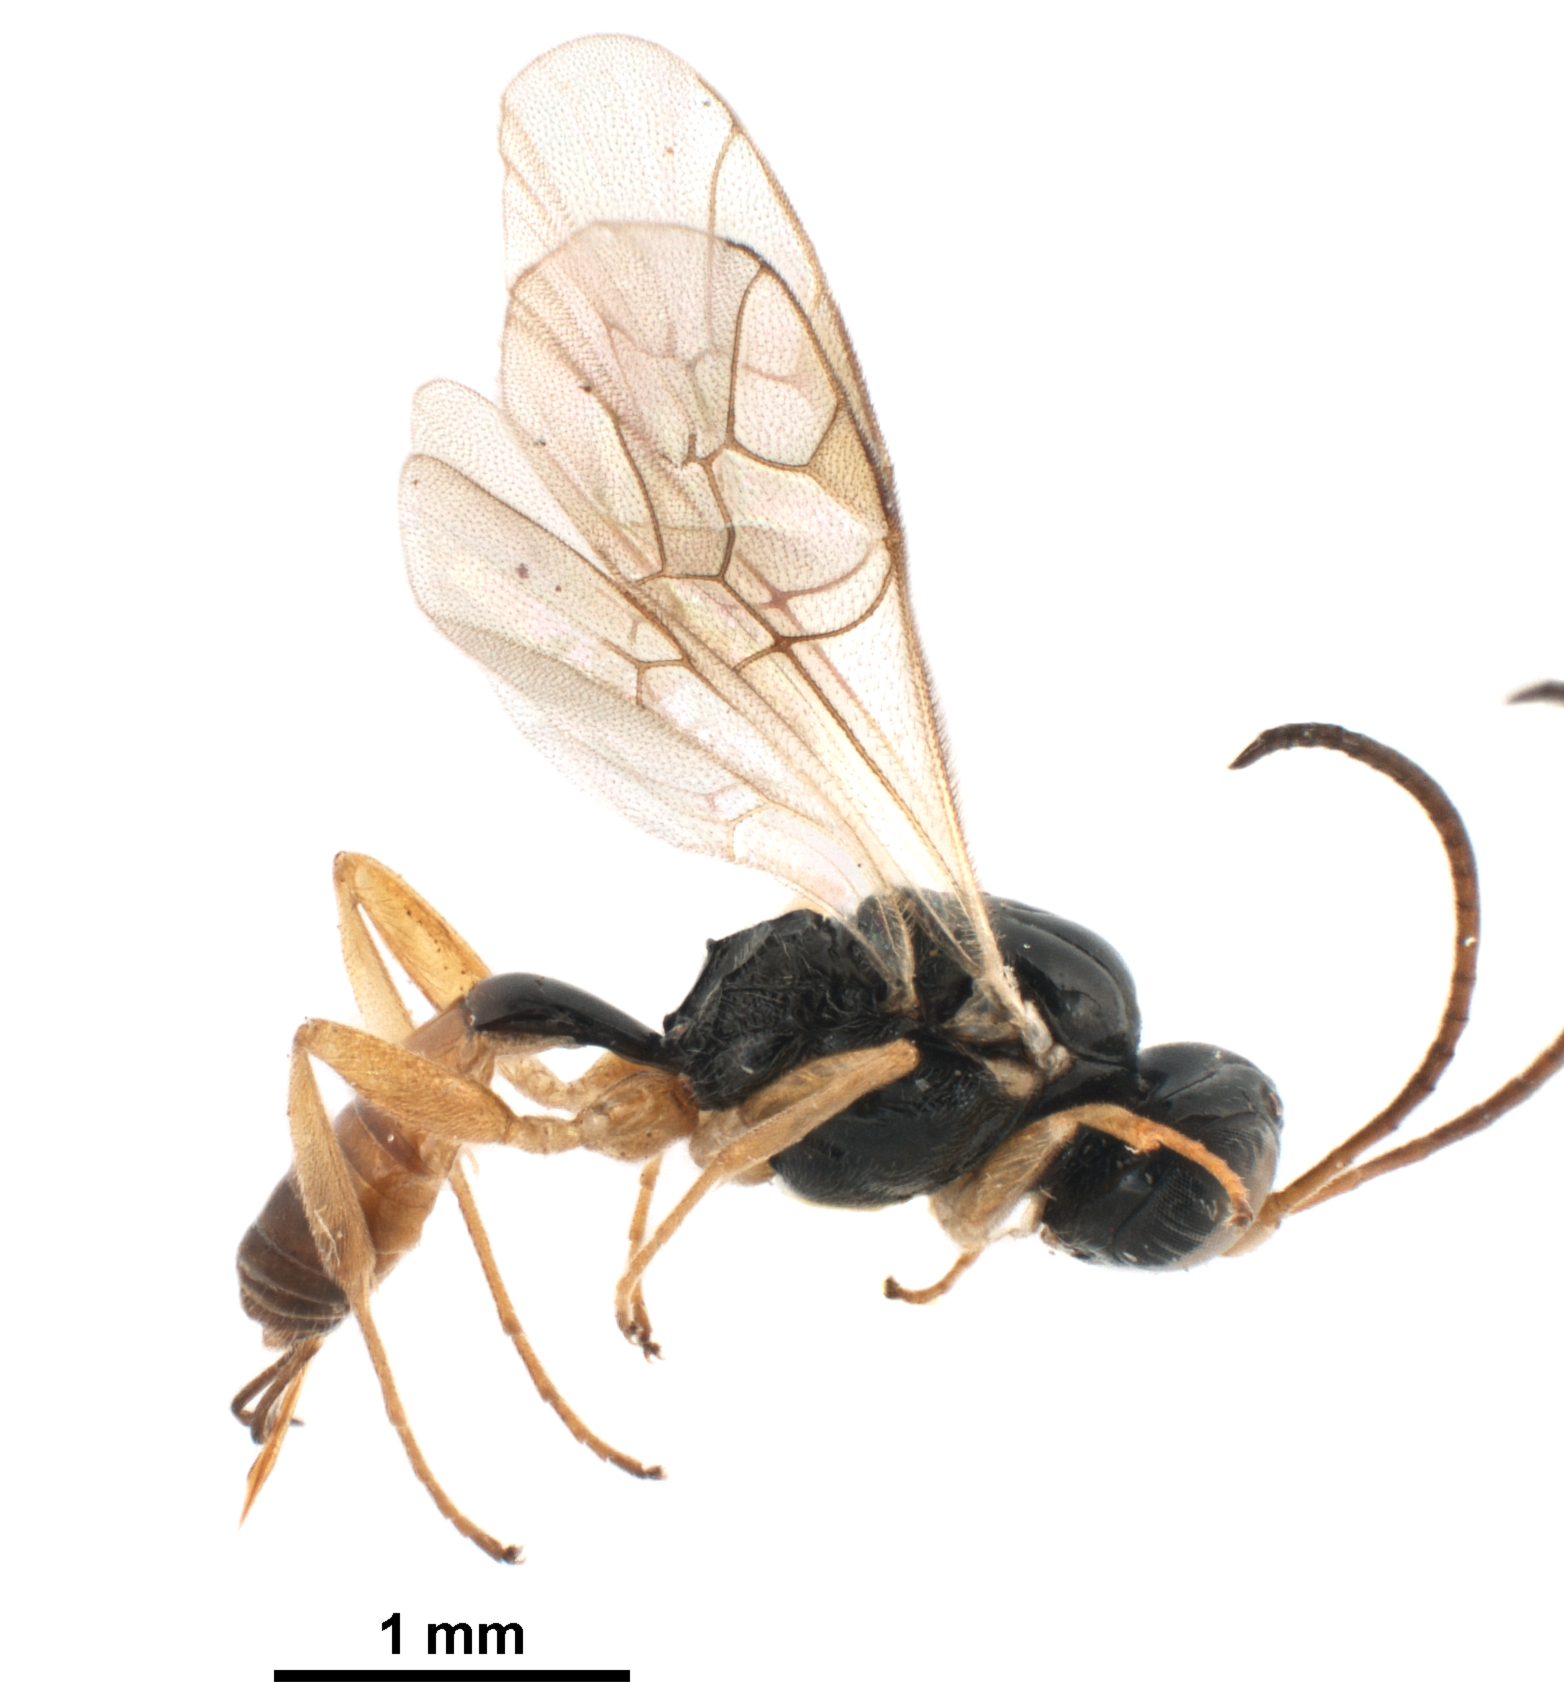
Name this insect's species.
Diatora lissonota
